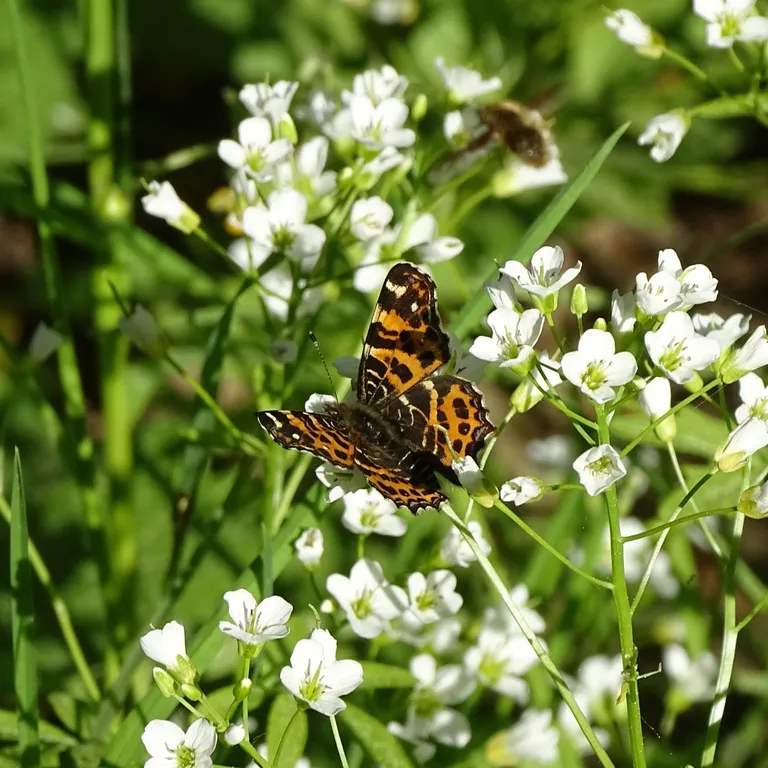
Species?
Araschnia levana
